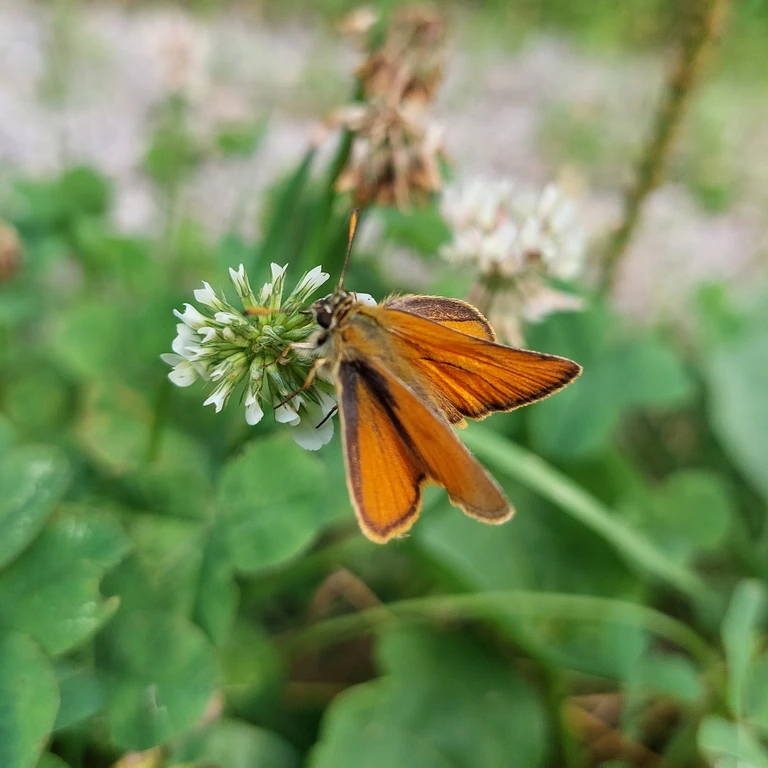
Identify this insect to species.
Thymelicus sylvestris
